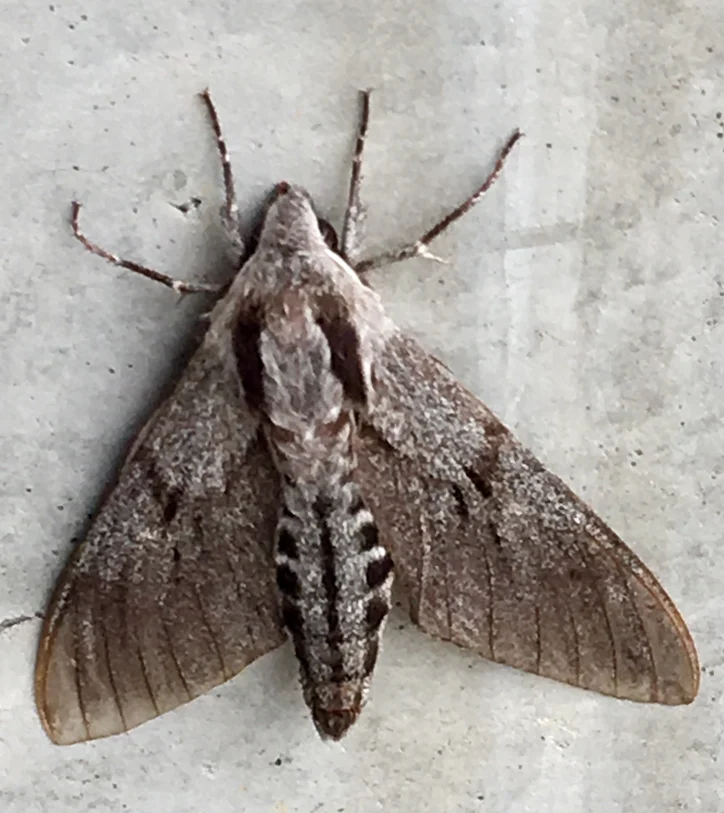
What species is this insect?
Sphinx pinastri
